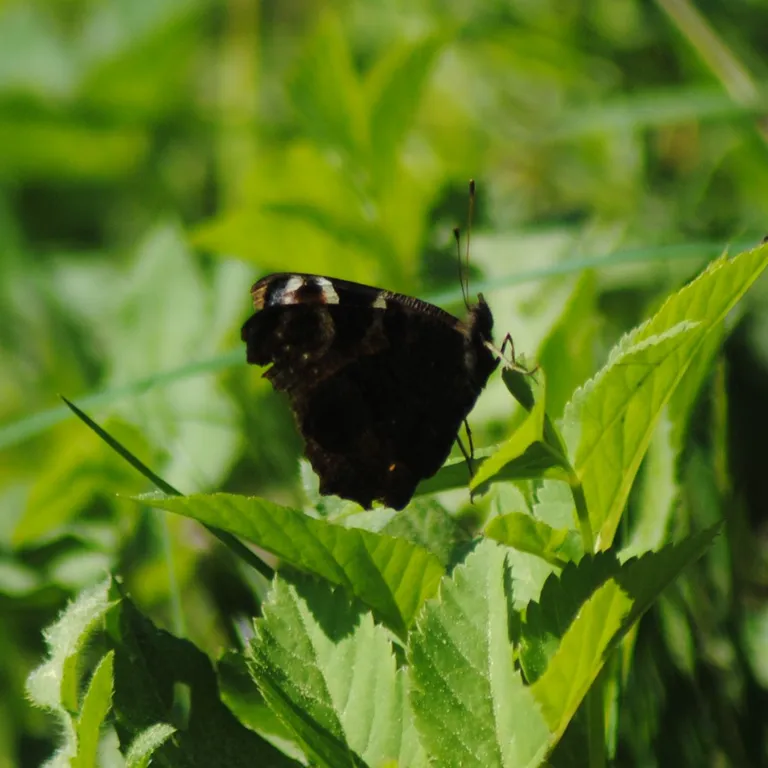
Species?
Aglais io
